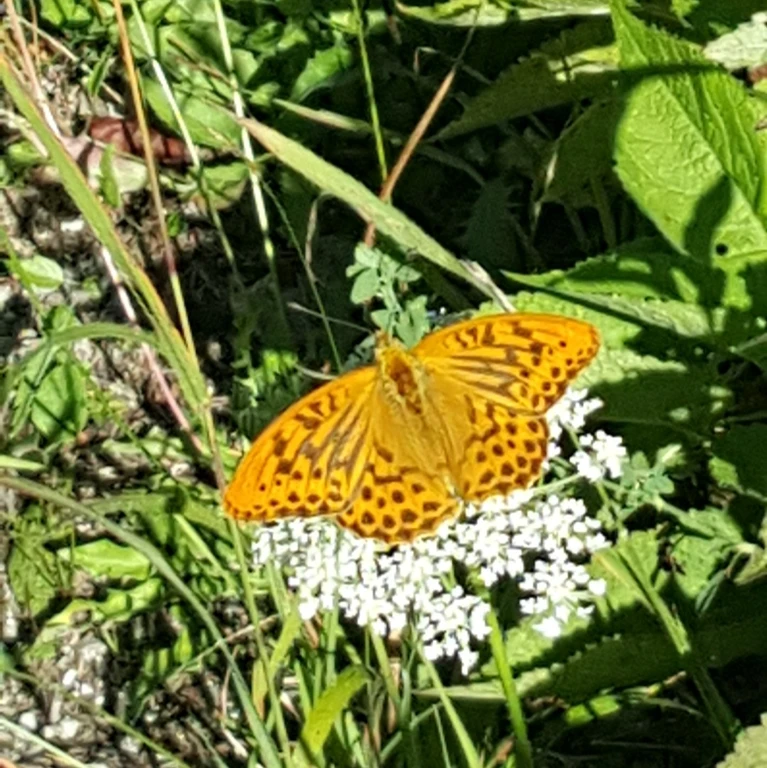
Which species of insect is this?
Argynnis paphia
